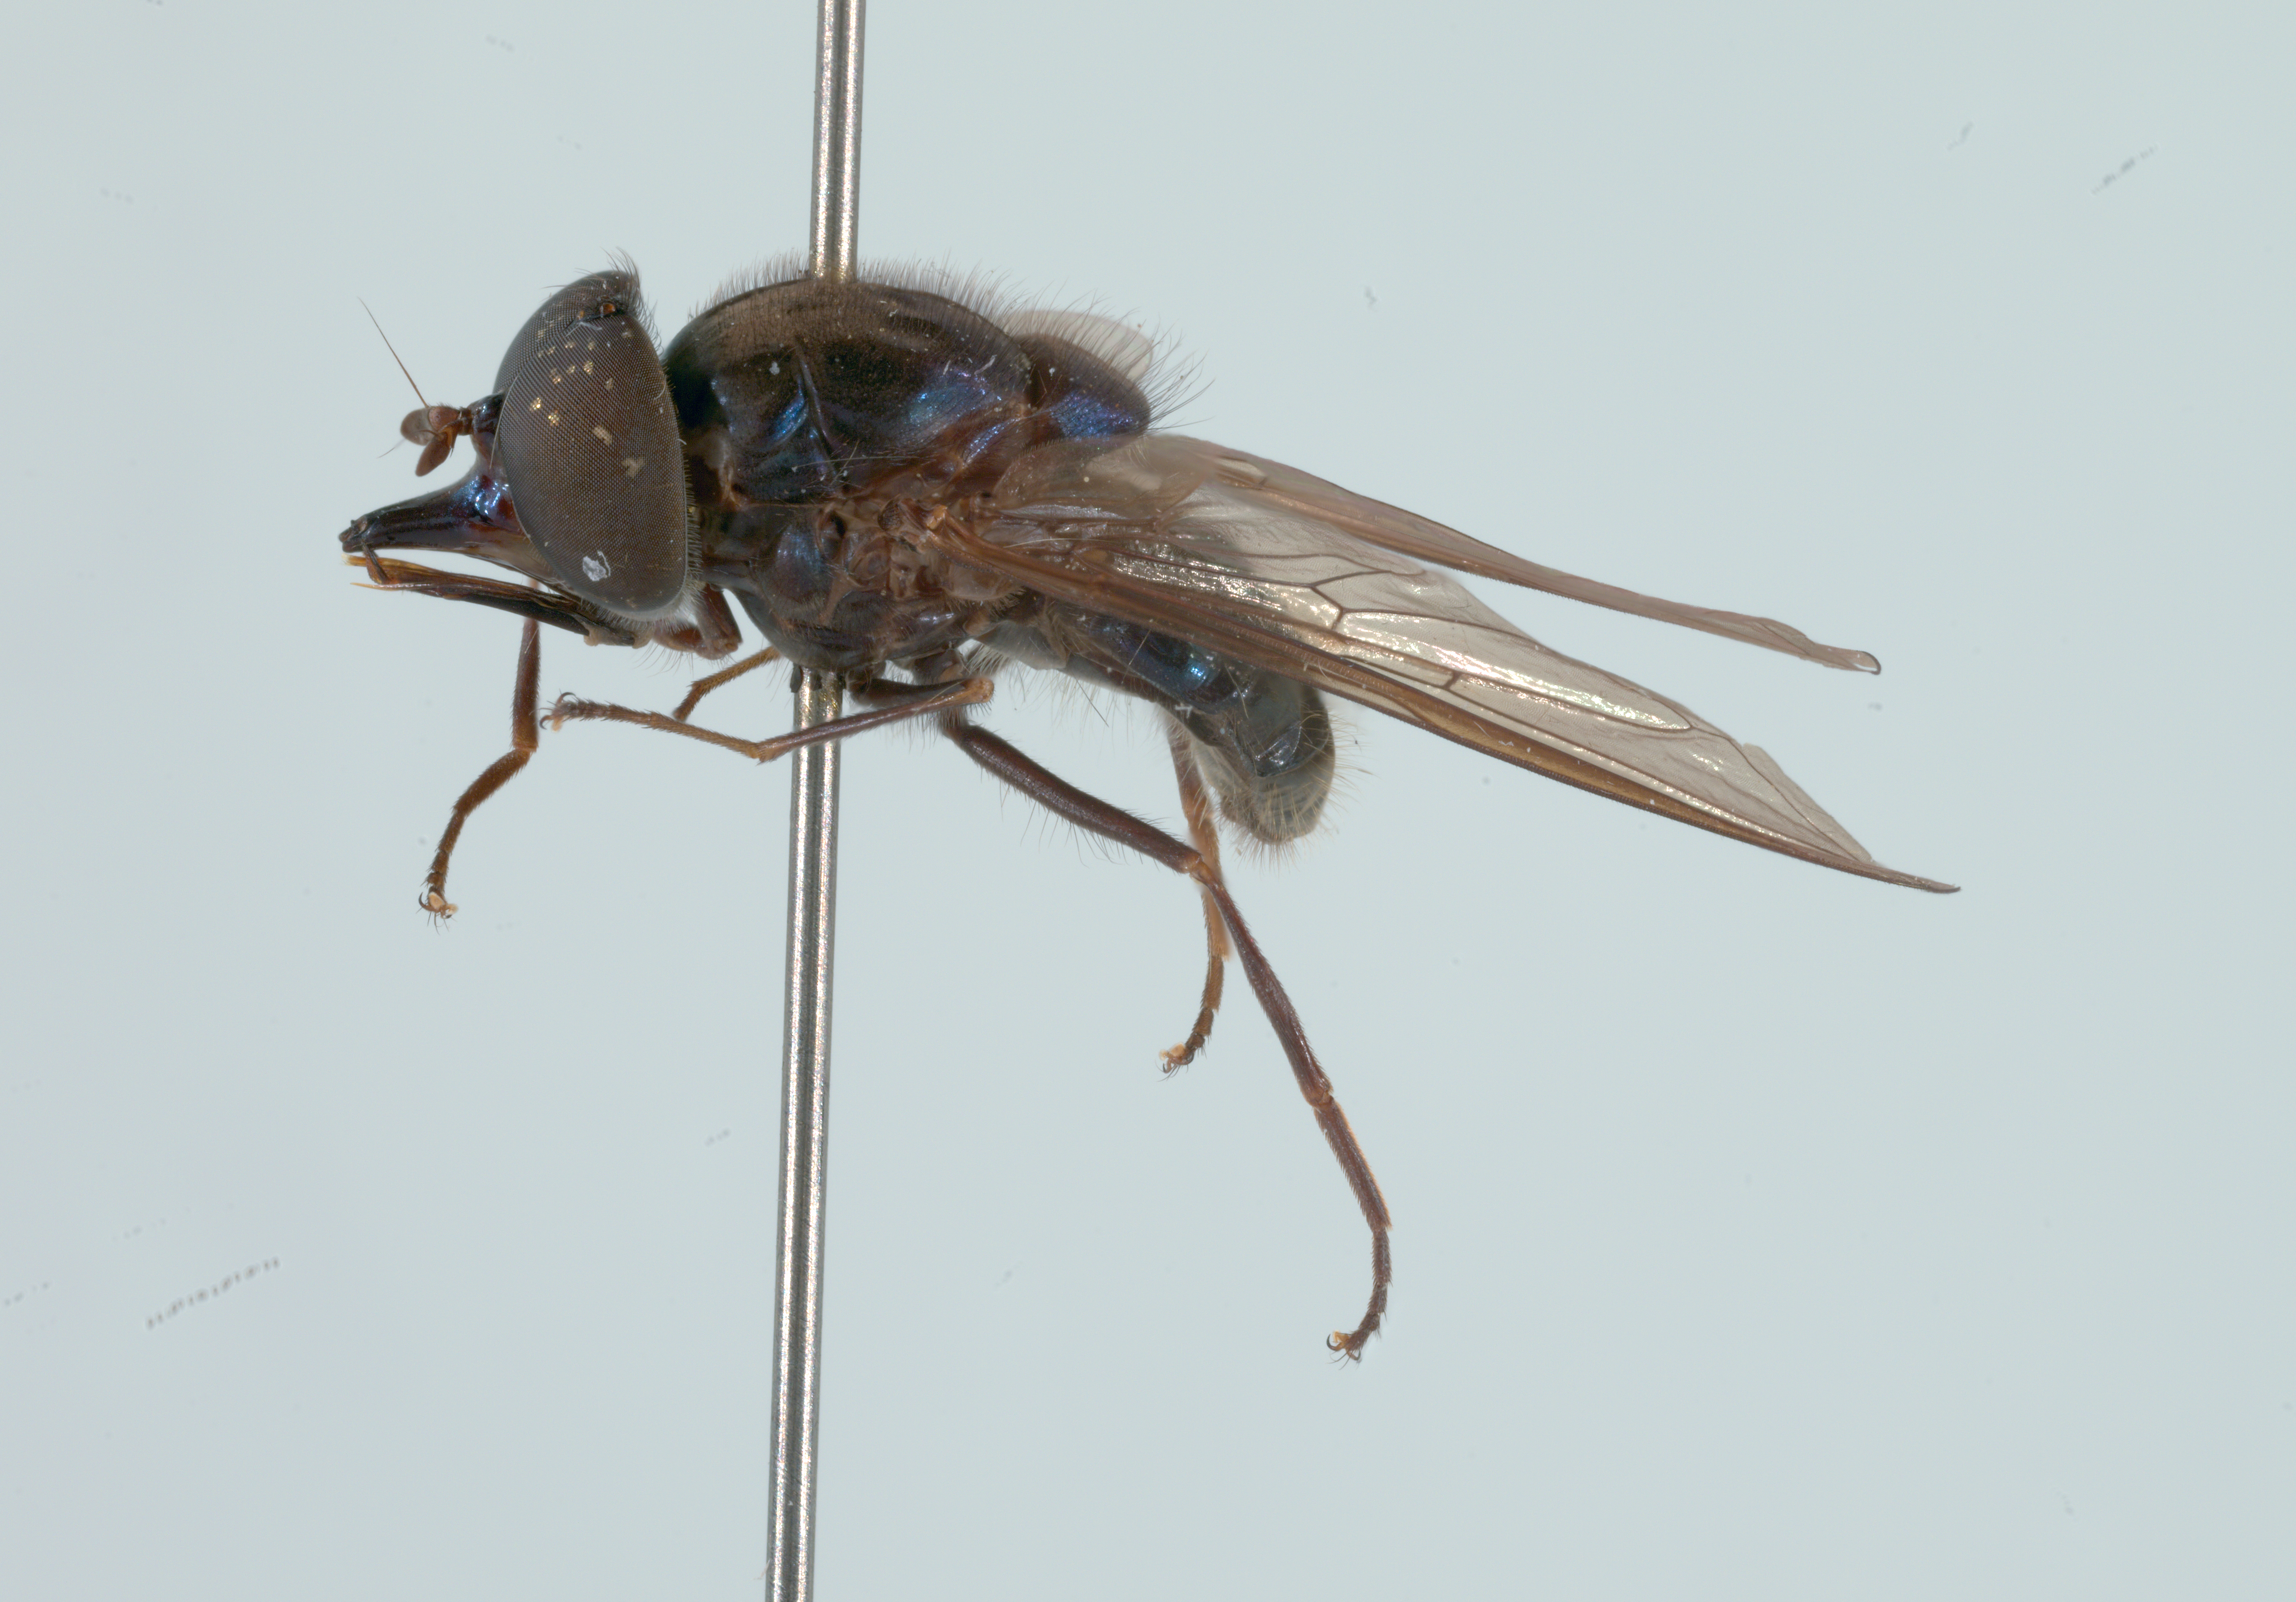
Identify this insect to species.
Rhingia cyanoprora
